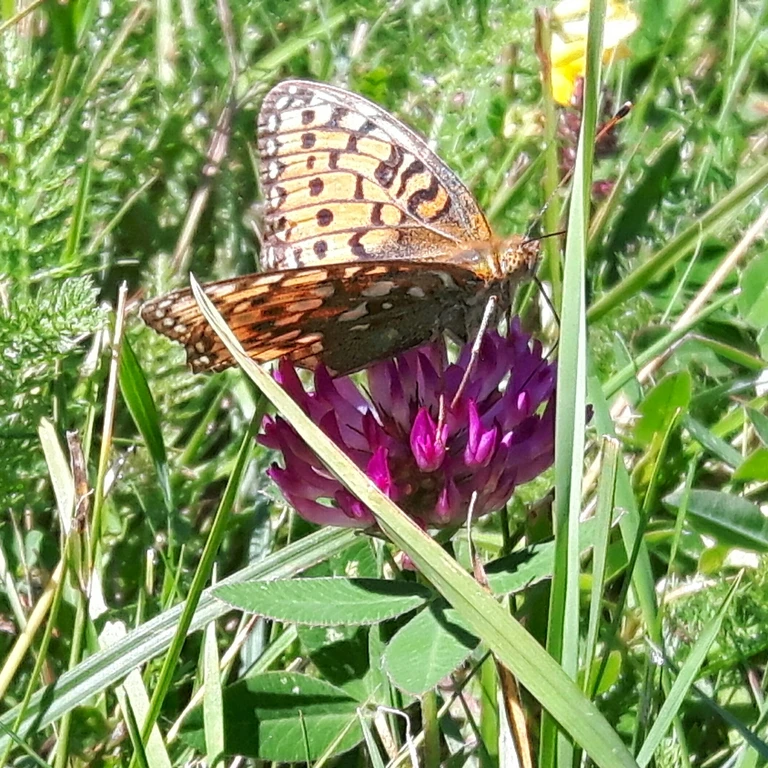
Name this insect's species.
Speyeria aglaja
